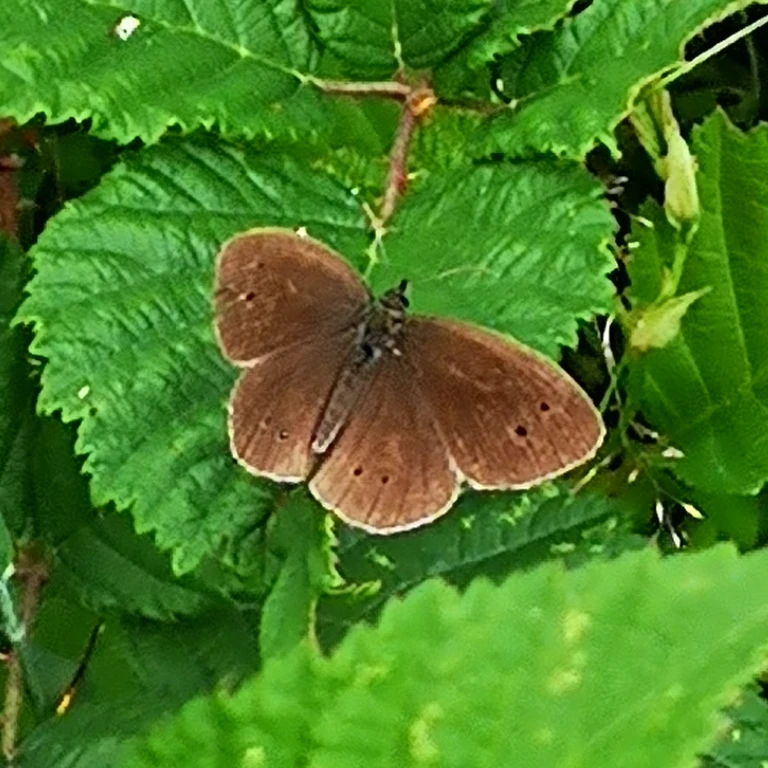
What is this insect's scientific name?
Aphantopus hyperantus
